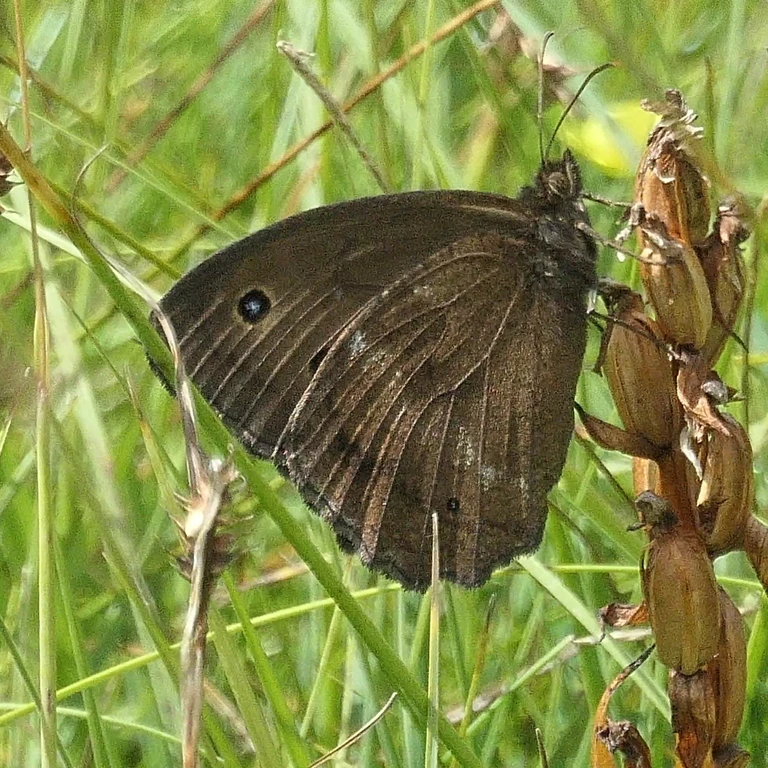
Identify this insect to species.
Minois dryas
